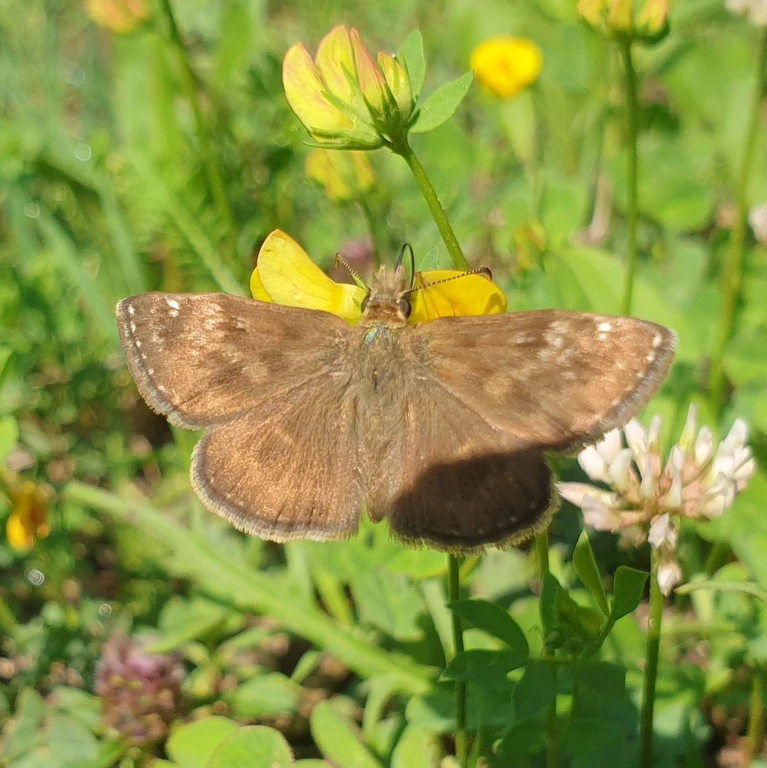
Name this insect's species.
Erynnis tages
